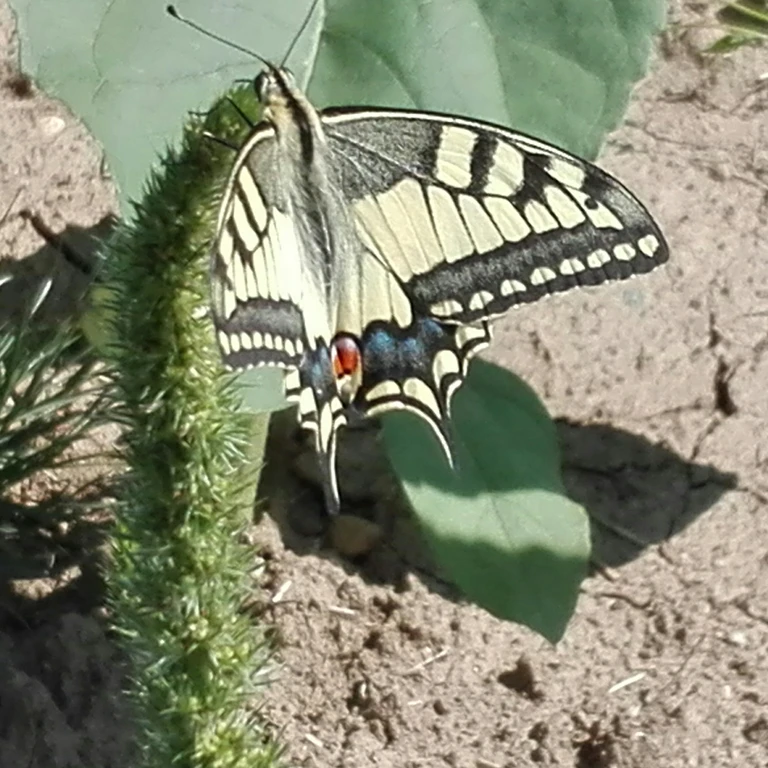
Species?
Papilio machaon
